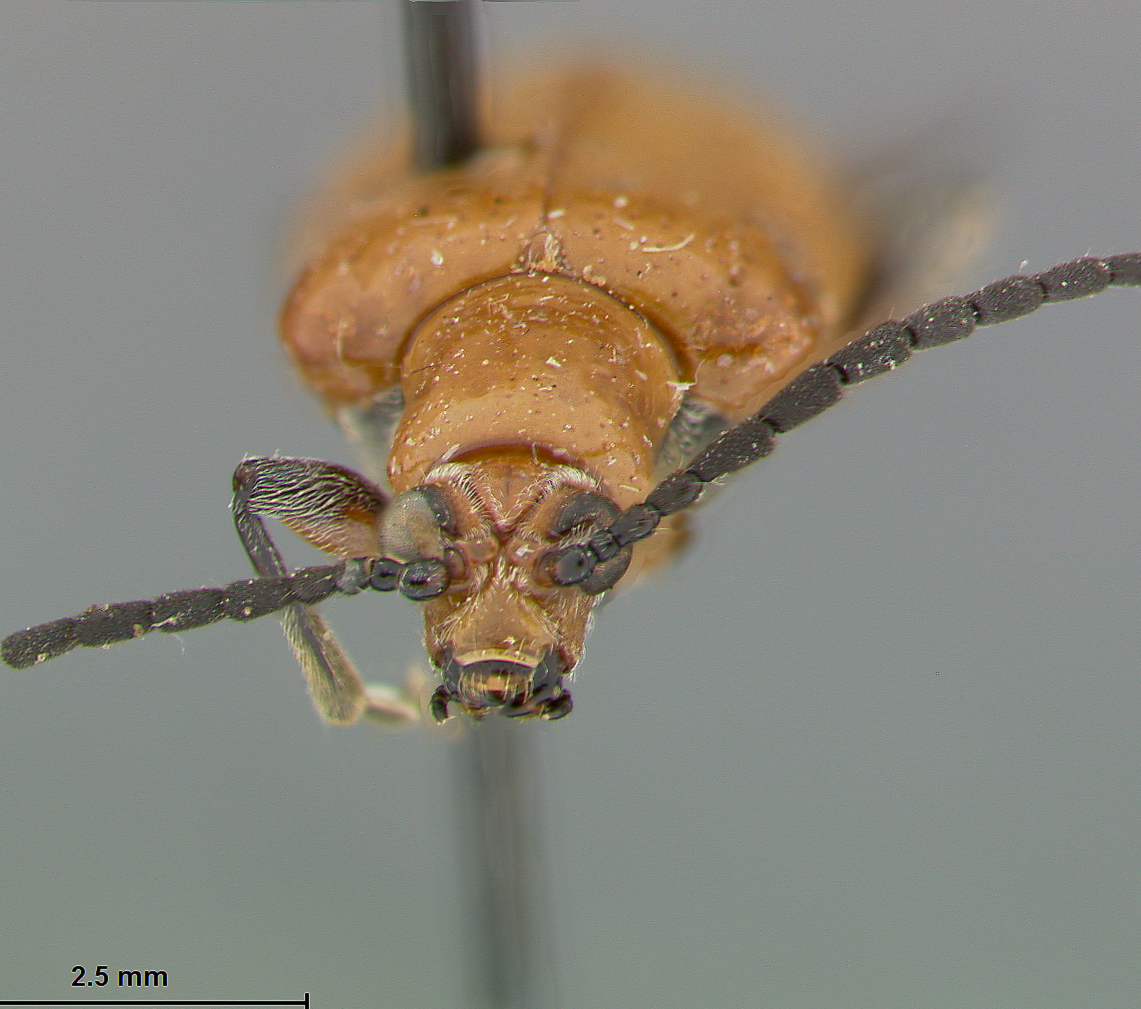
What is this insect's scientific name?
Crioceris smilacis
